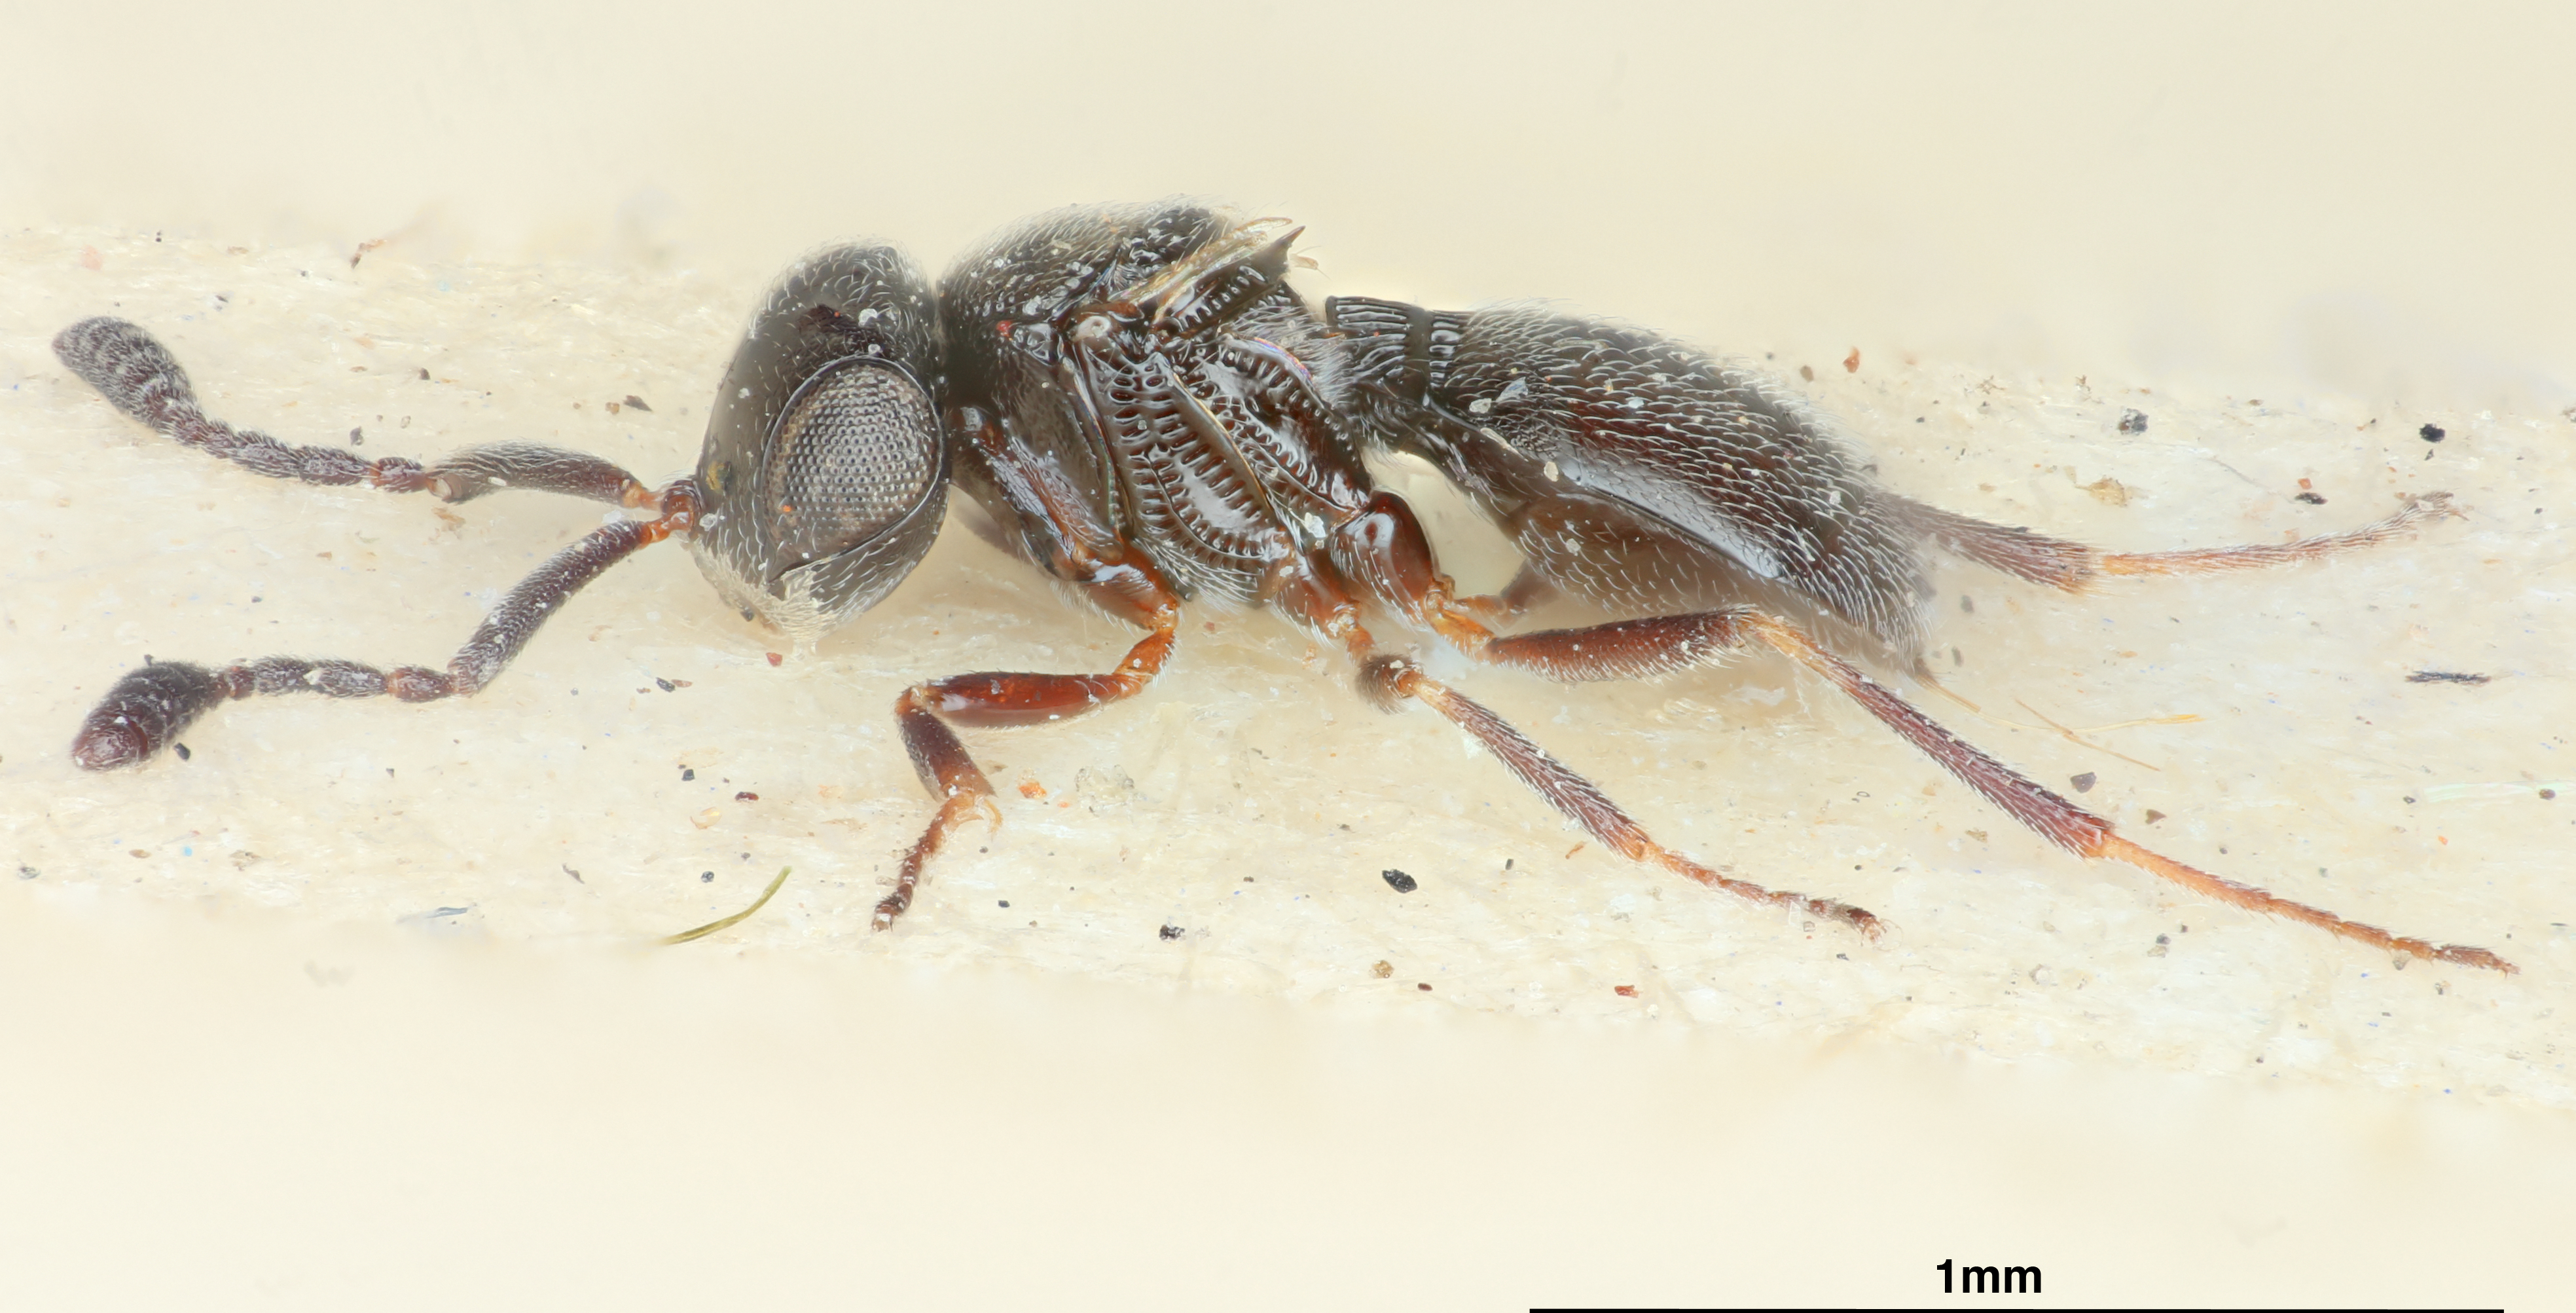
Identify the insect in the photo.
Trimorus robustus
